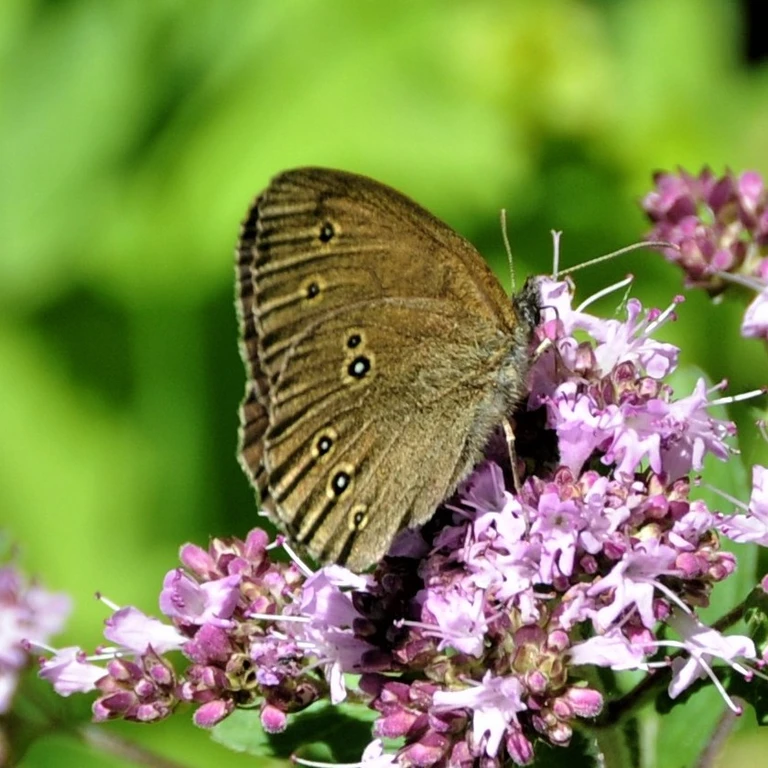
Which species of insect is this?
Aphantopus hyperantus
